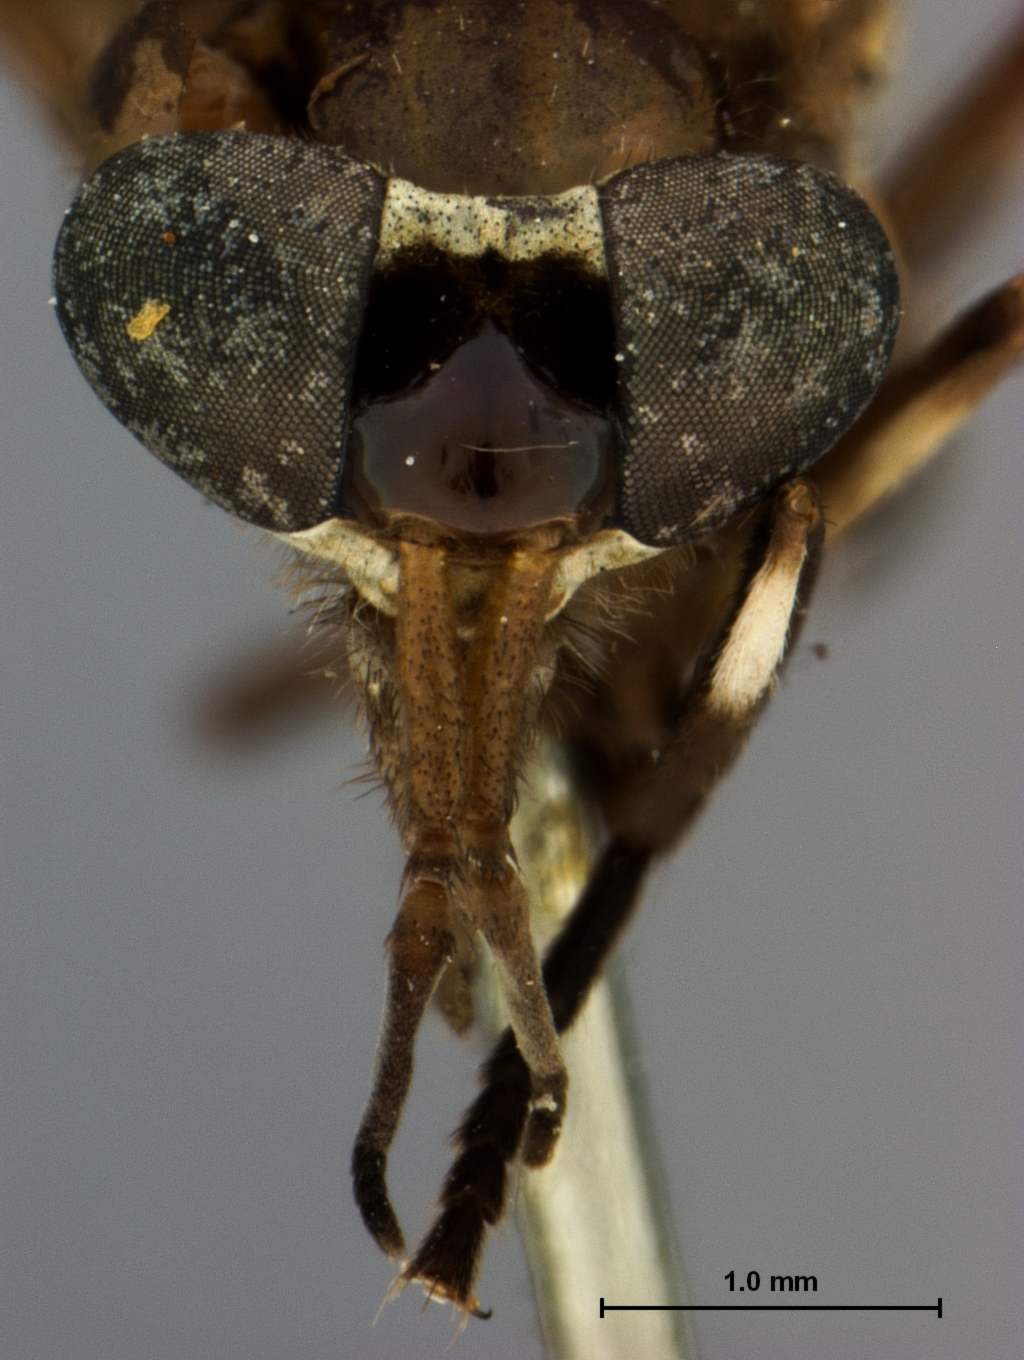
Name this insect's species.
Chrysozona monticola (also Haematopota monticola)
